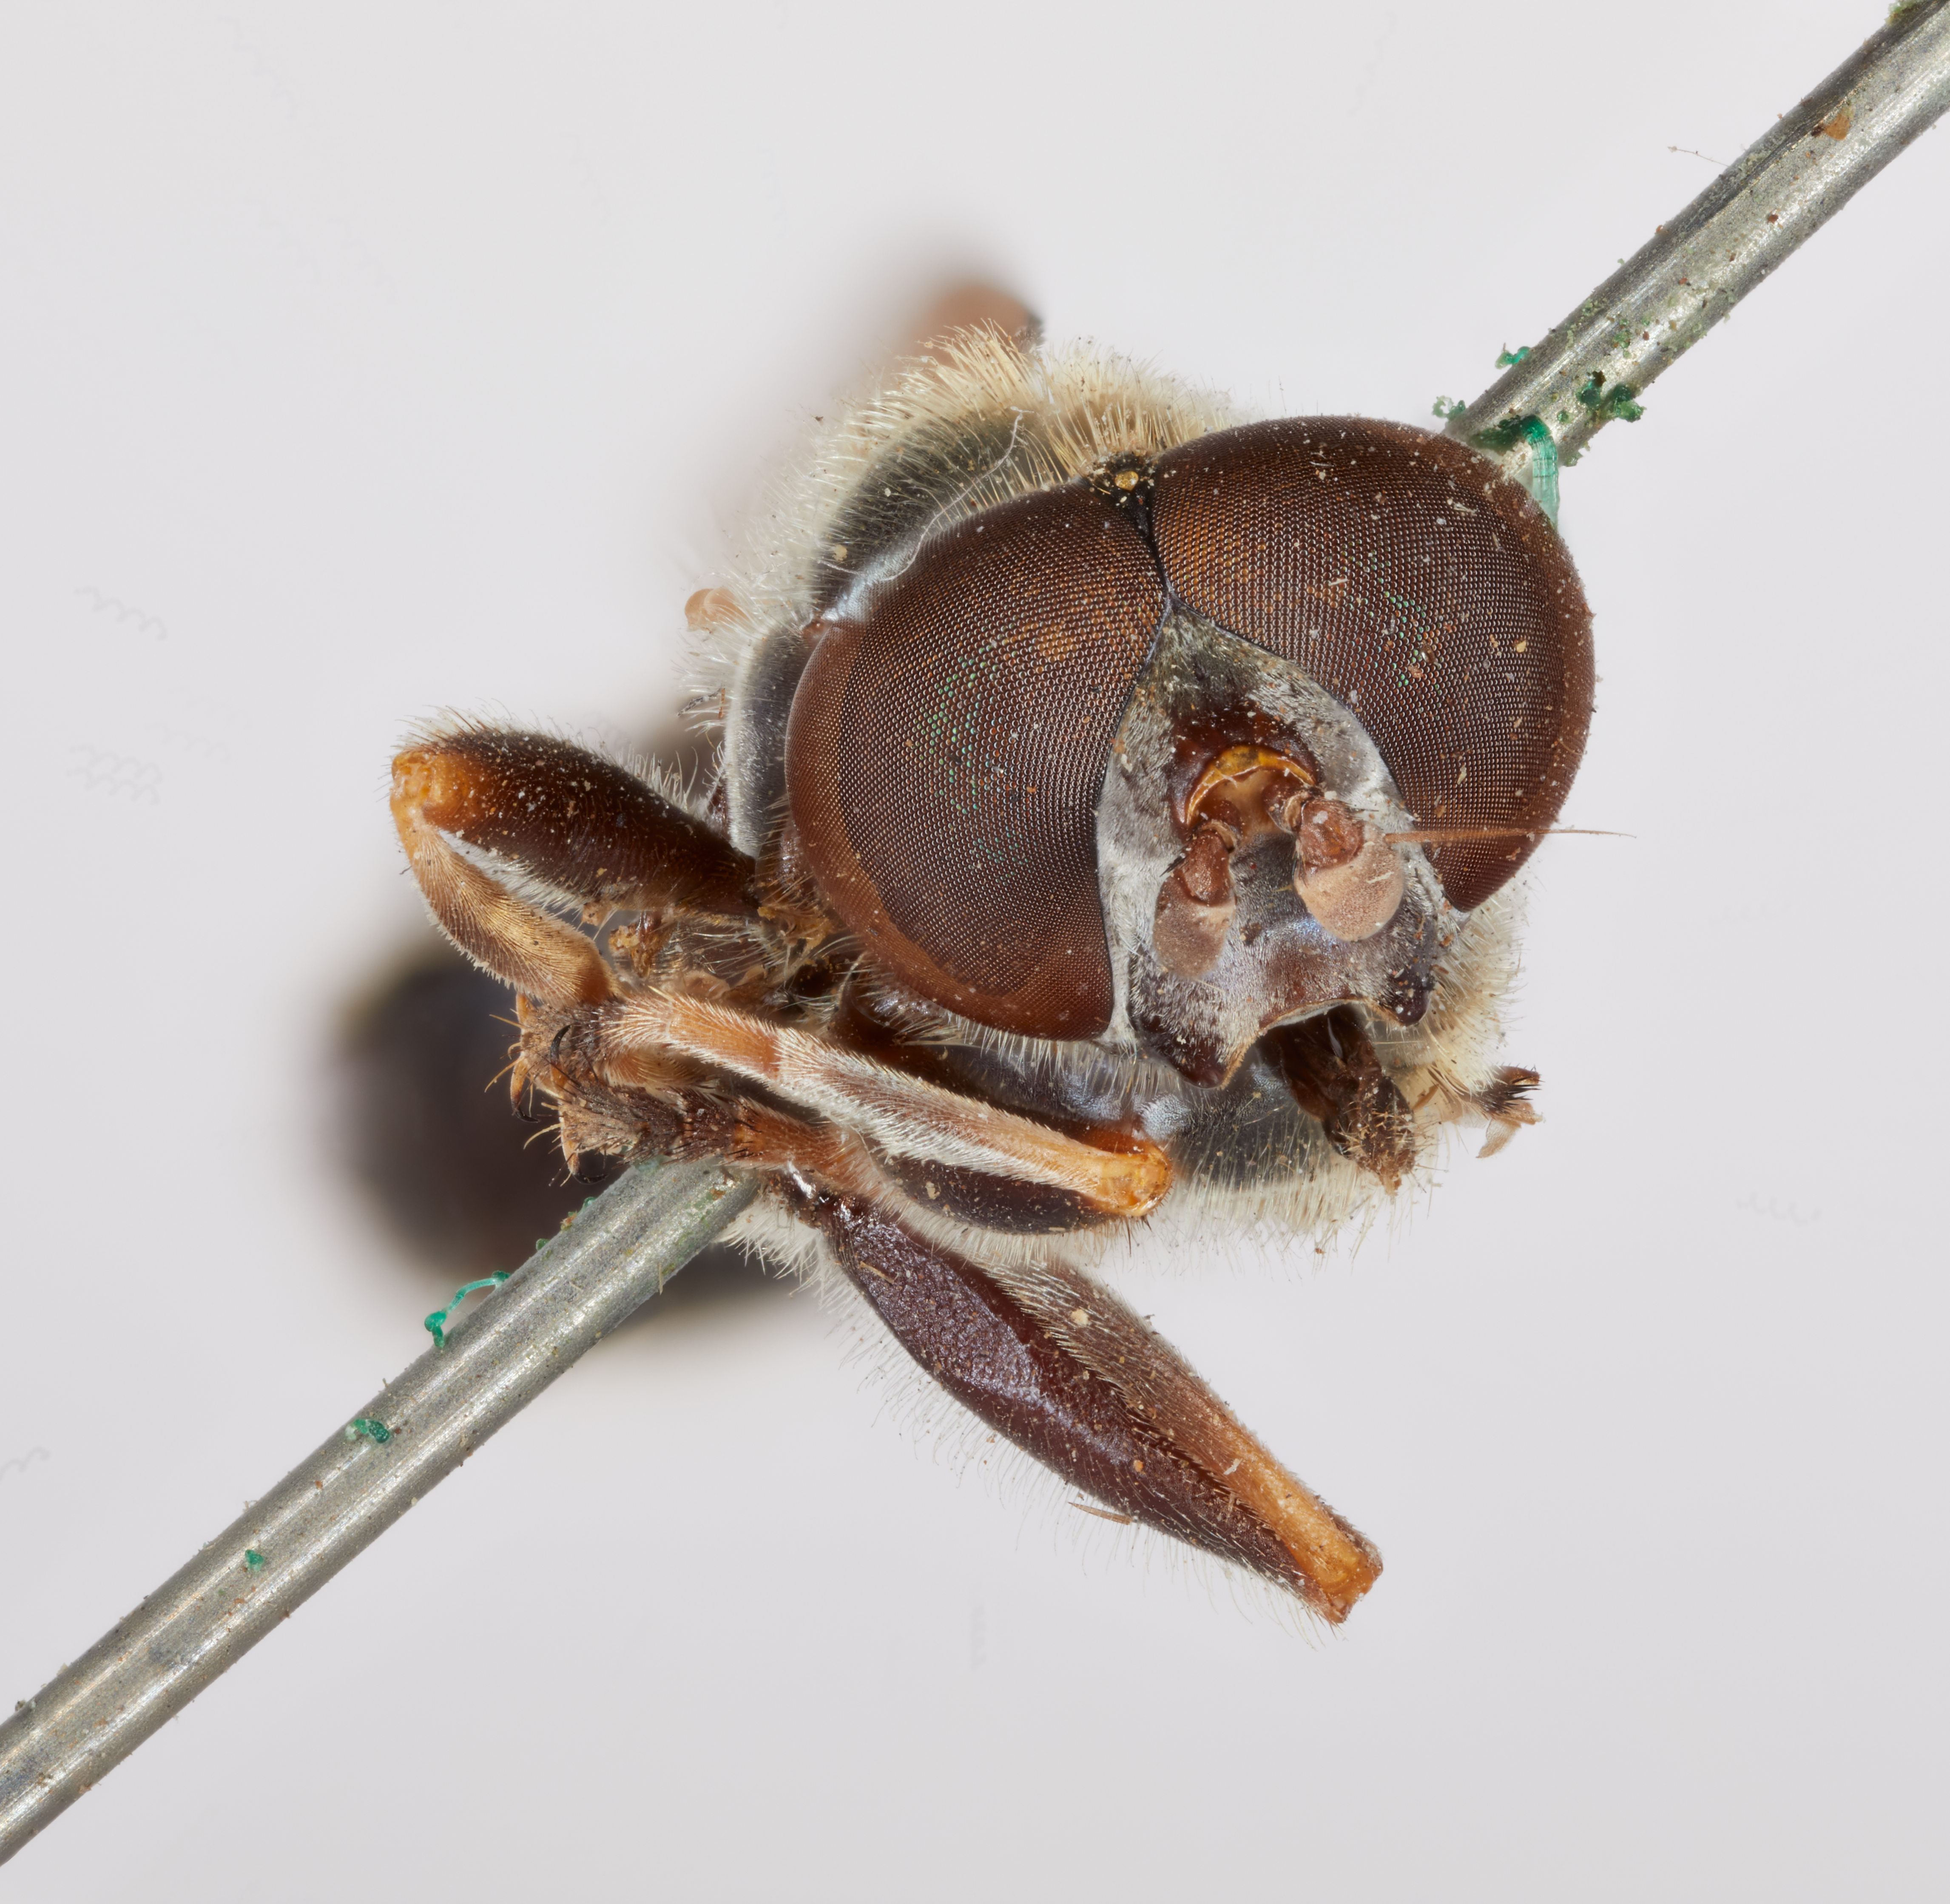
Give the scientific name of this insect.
Xylota analis
